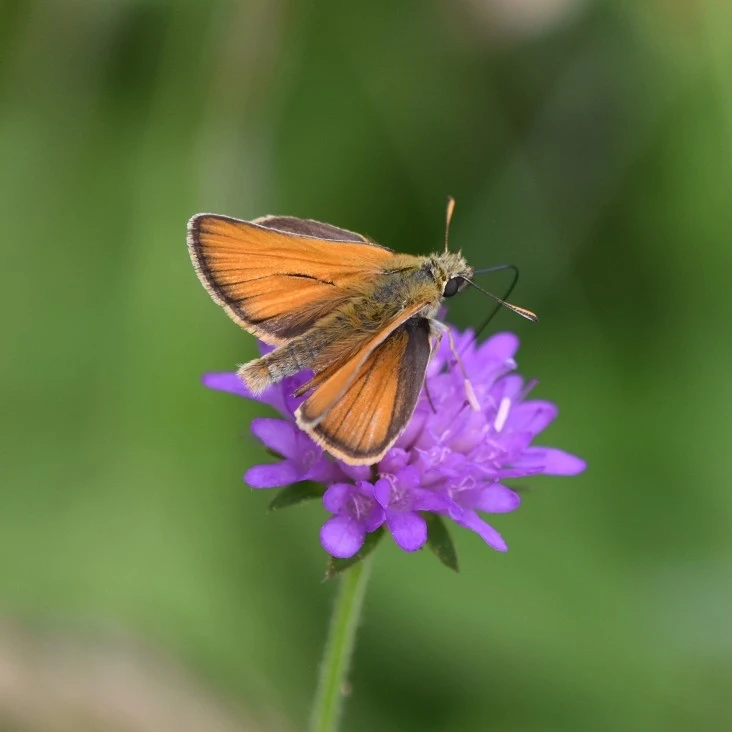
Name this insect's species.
Thymelicus sylvestris
